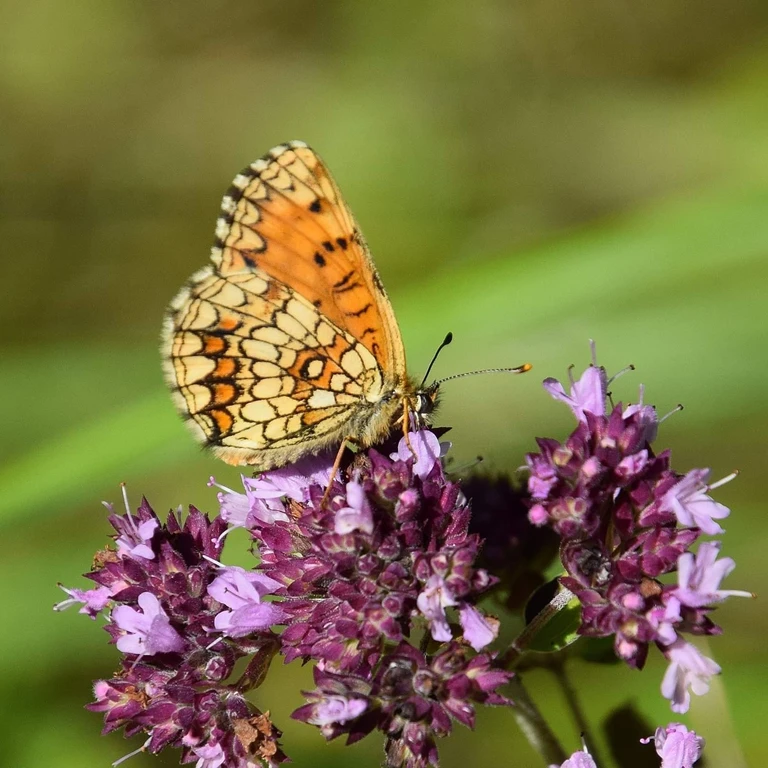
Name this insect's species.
Melitaea athalia
